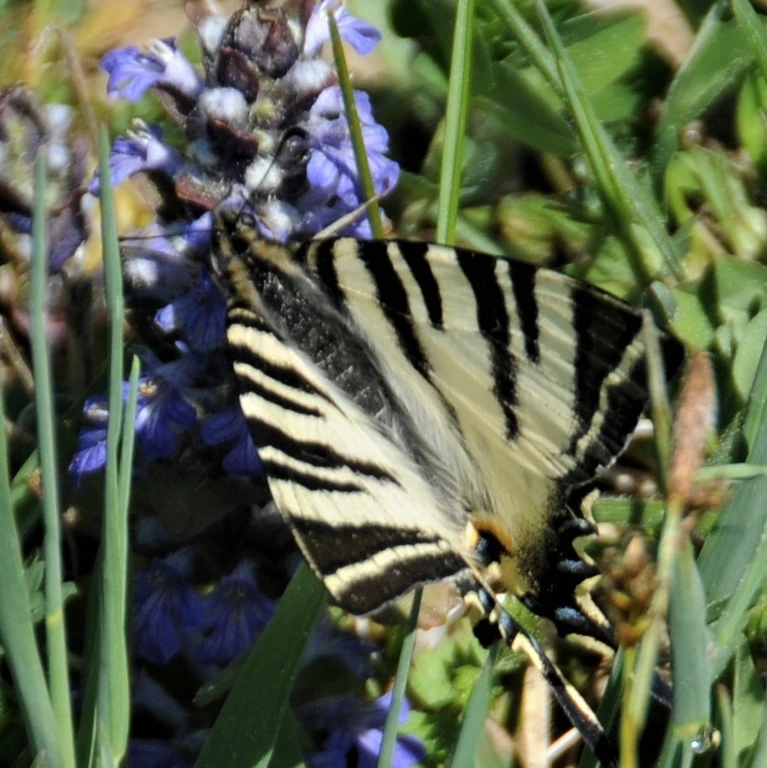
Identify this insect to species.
Iphiclides podalirius
